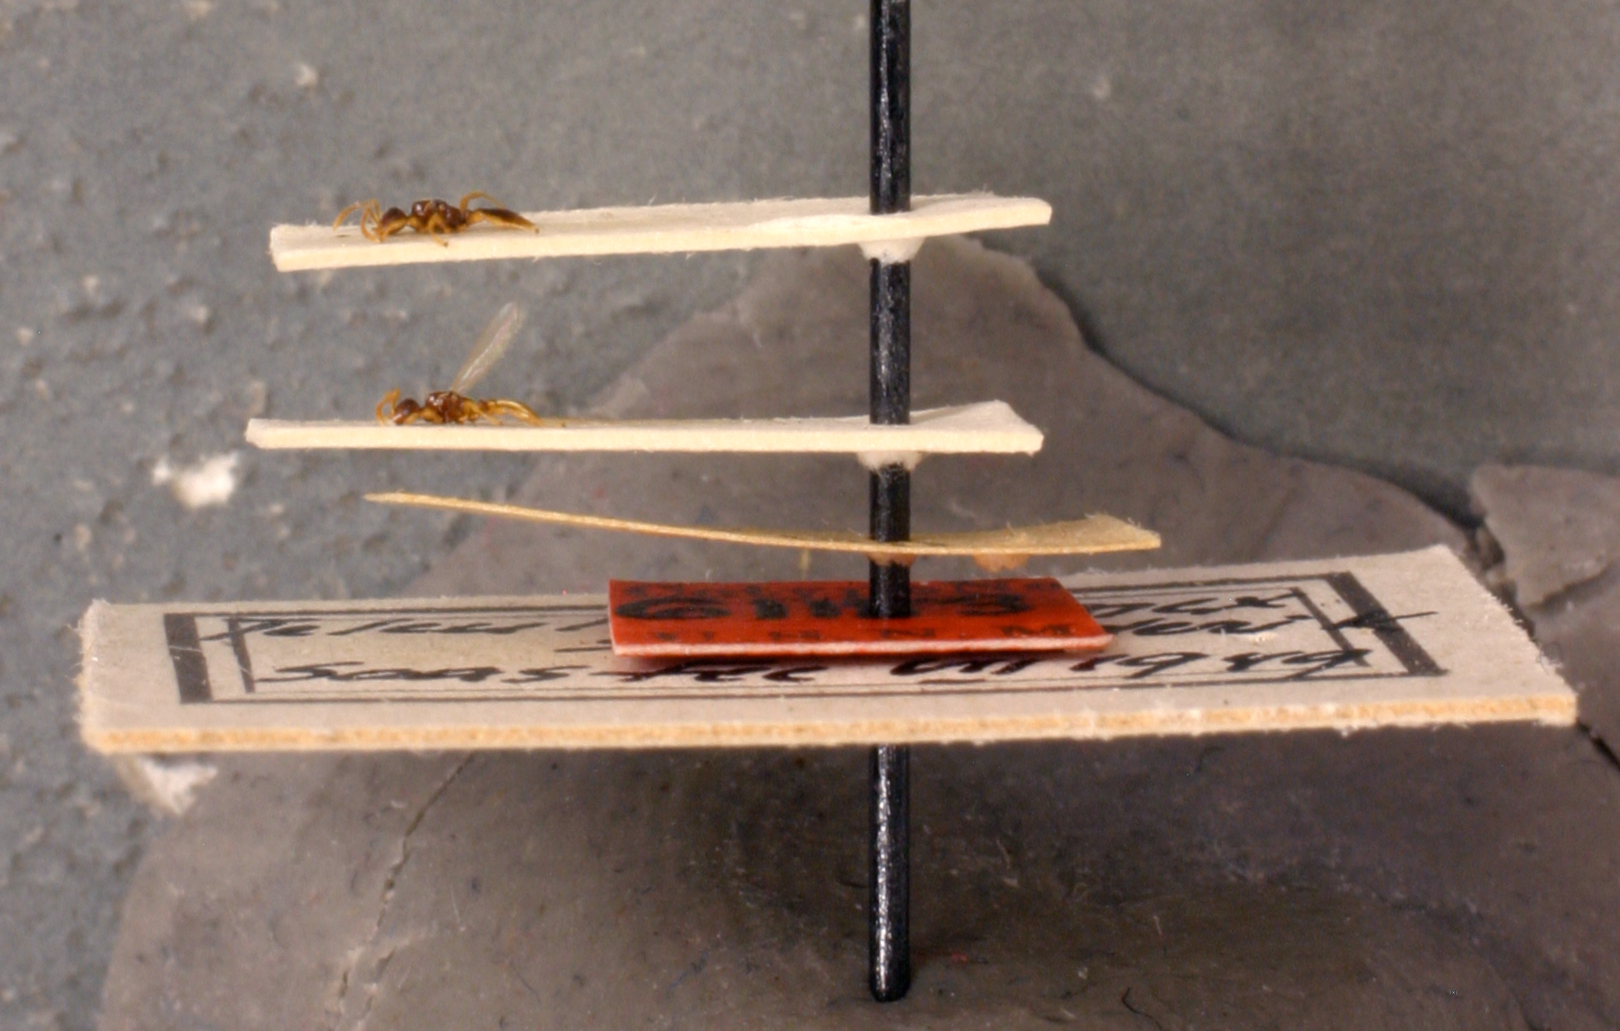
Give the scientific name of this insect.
Aphaenogaster schmitzi
